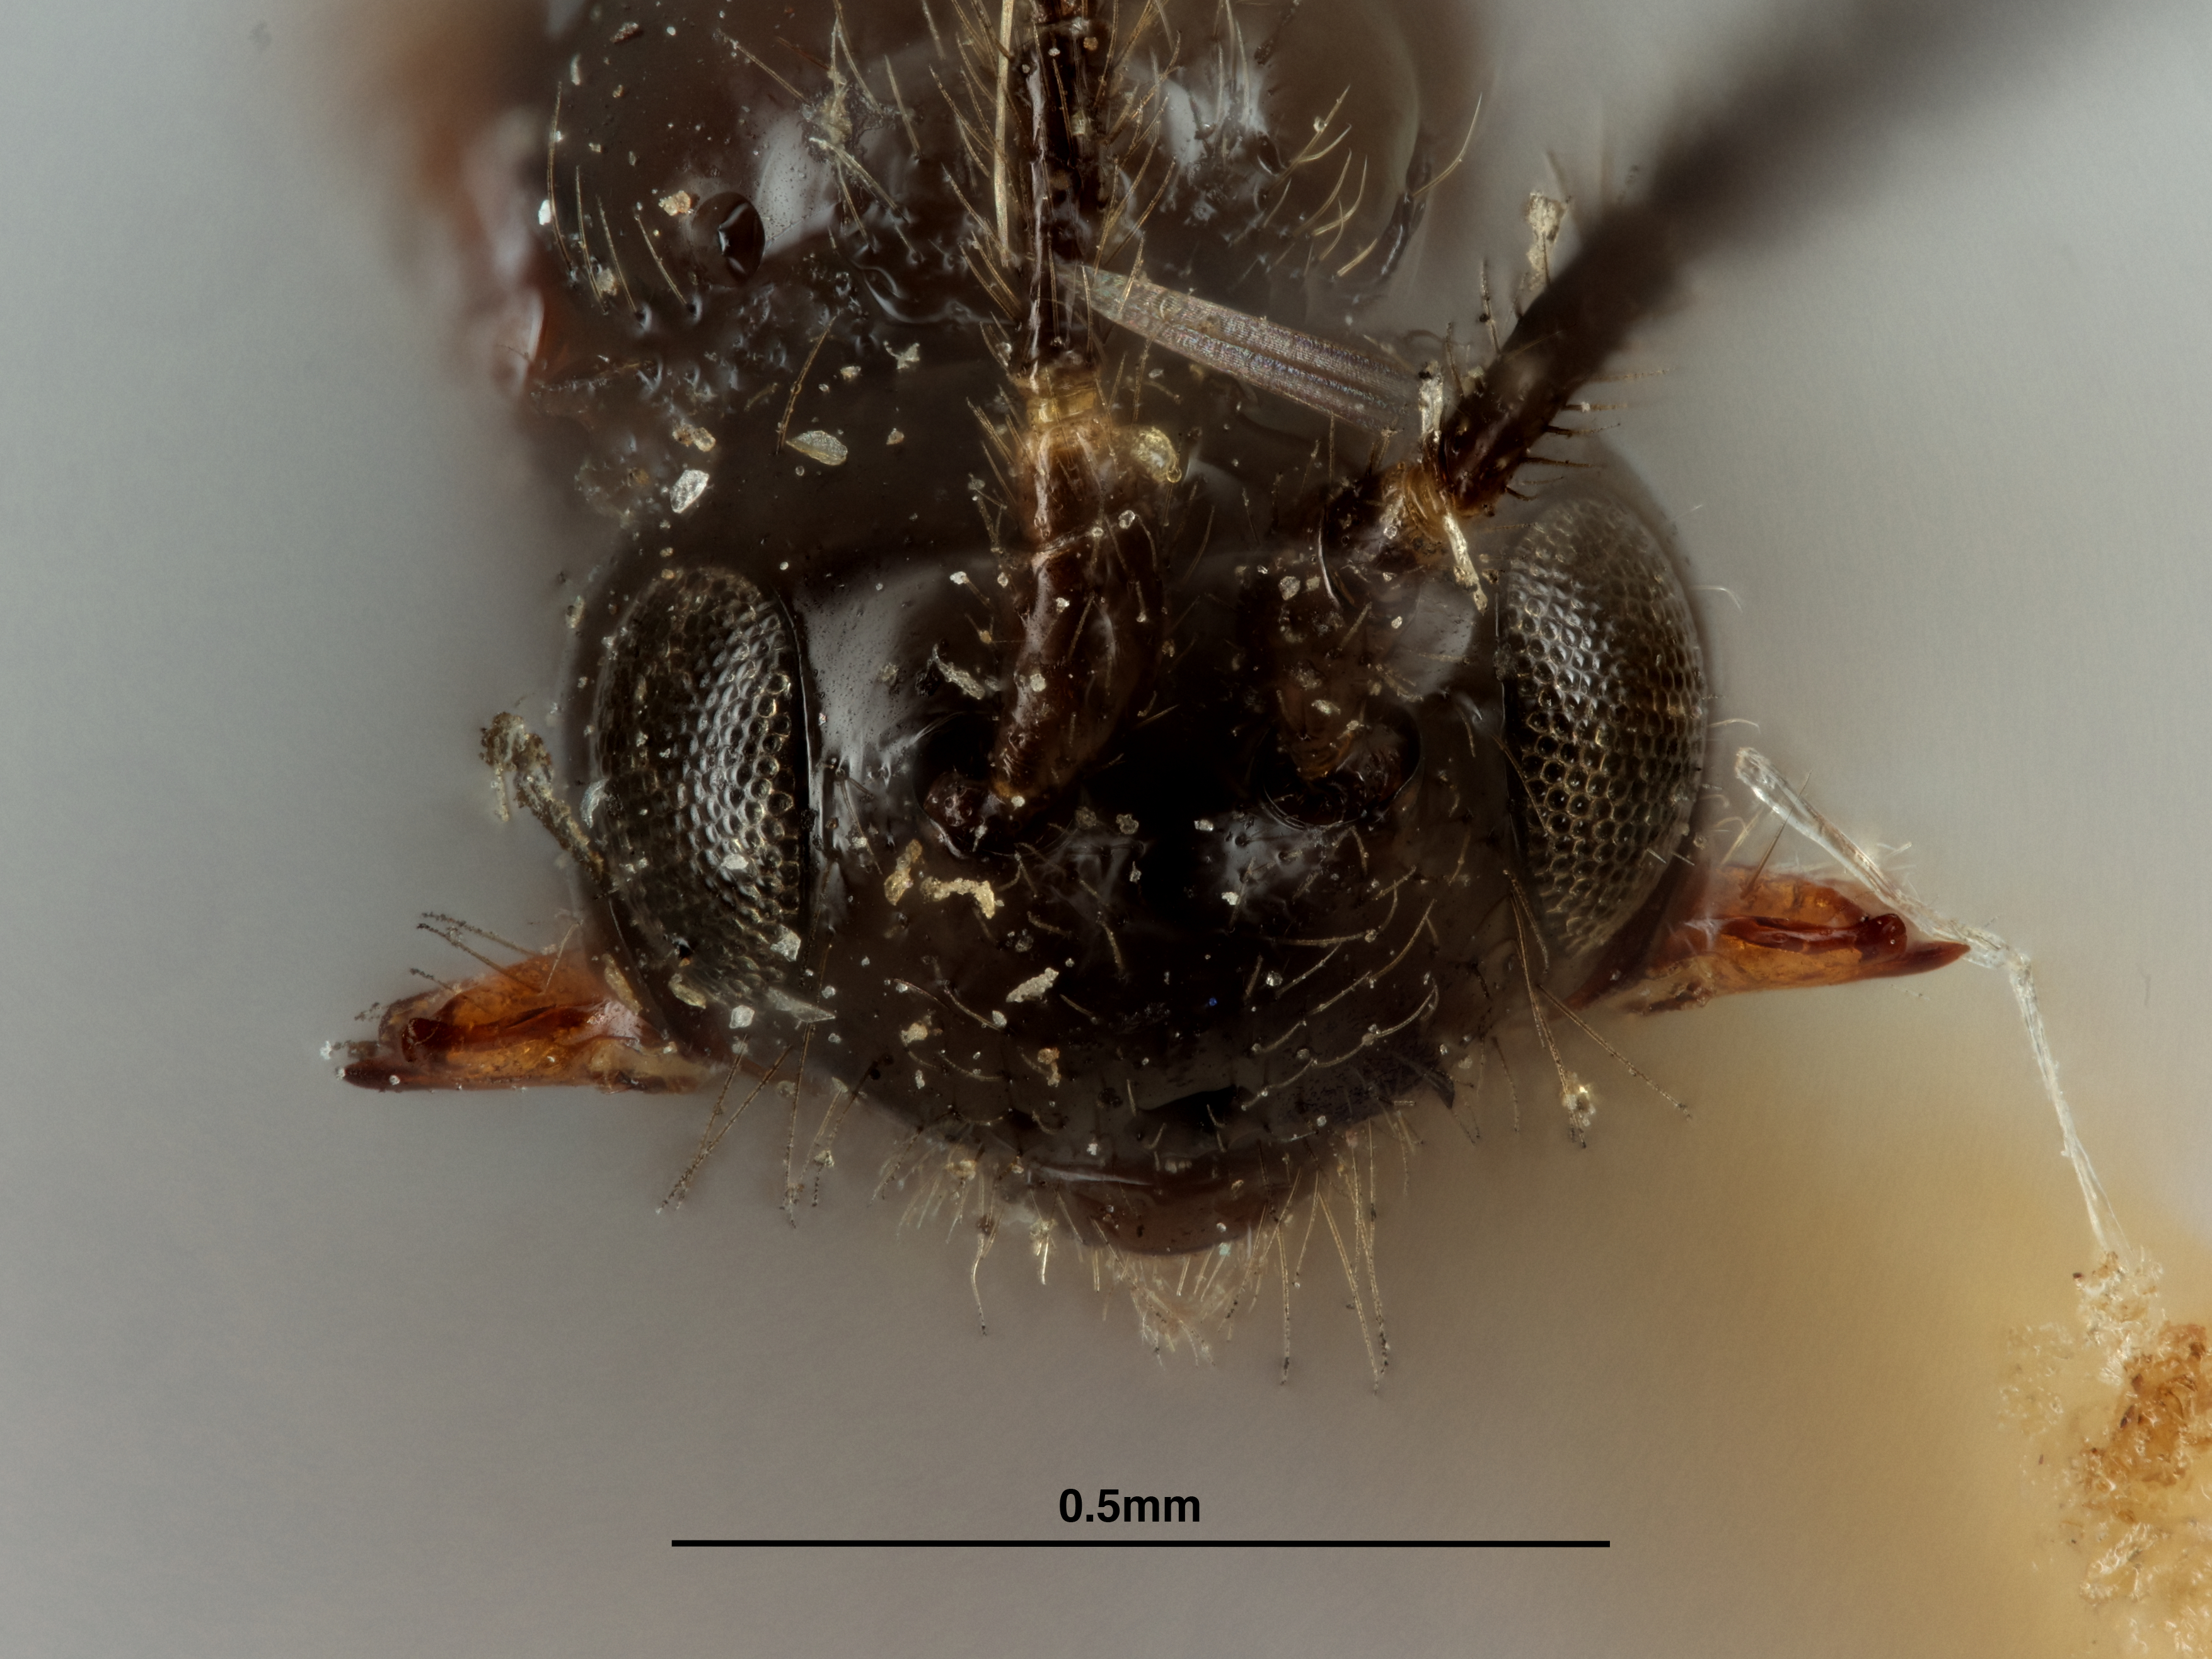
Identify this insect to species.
Aspilota insularis
